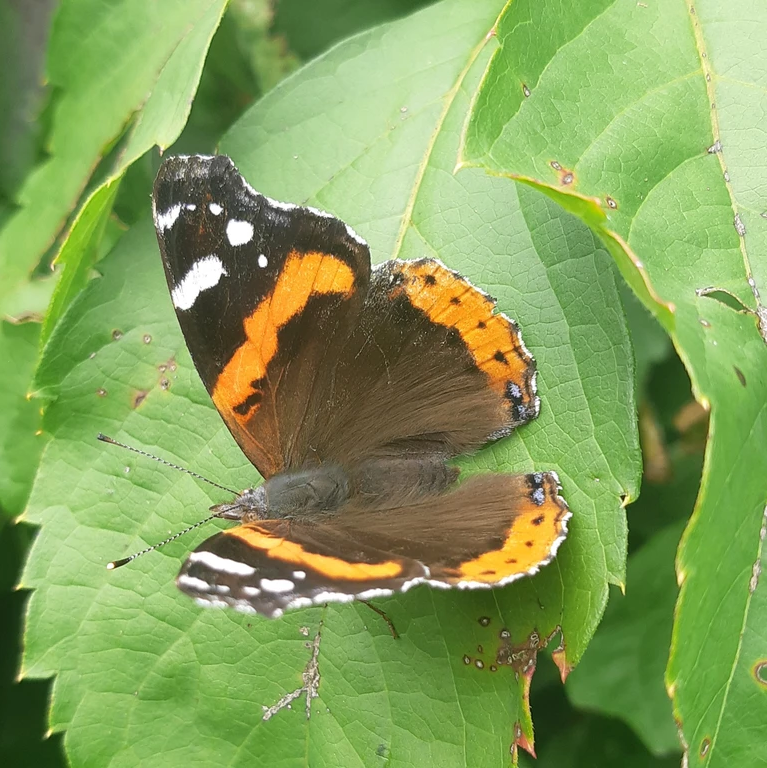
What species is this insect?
Vanessa atalanta
